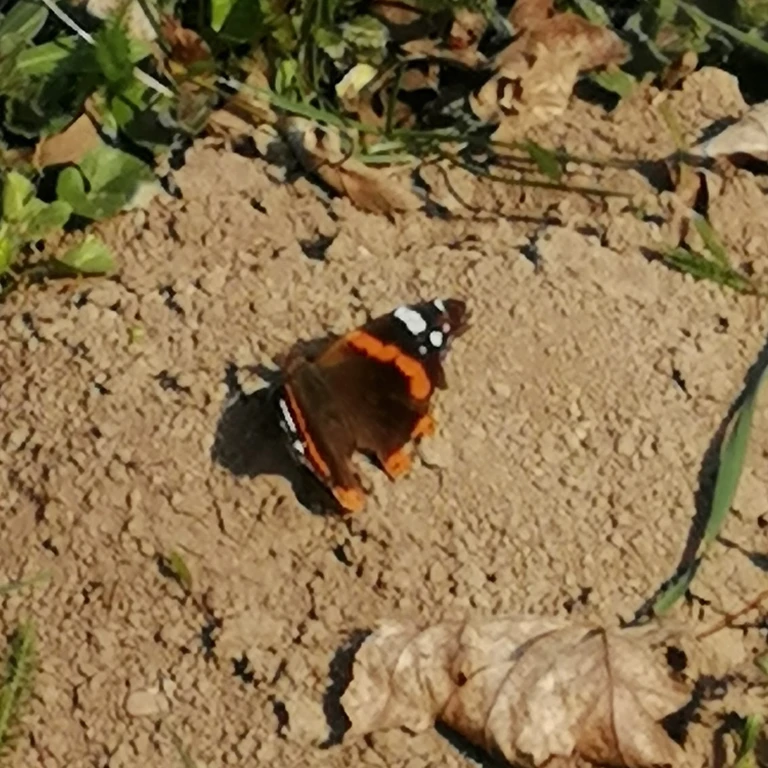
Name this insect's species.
Vanessa atalanta
